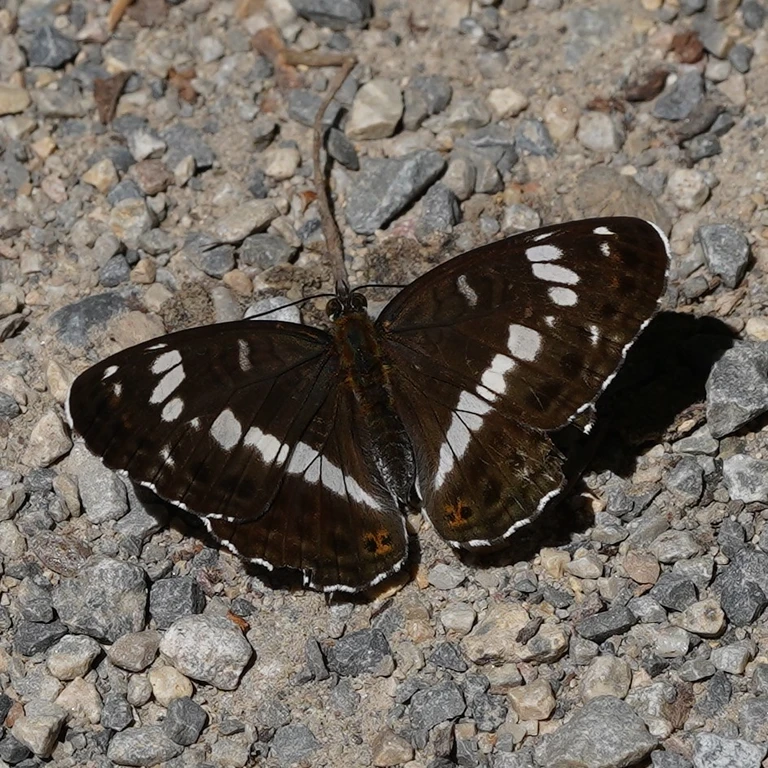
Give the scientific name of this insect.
Limenitis camilla (also Ladoga camilla)
